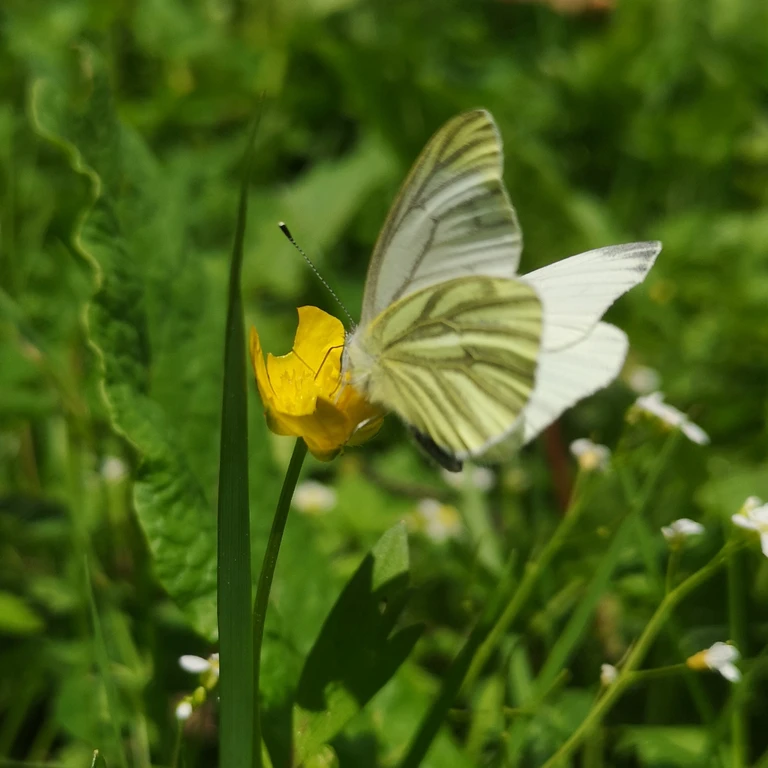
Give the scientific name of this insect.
Pieris napi
